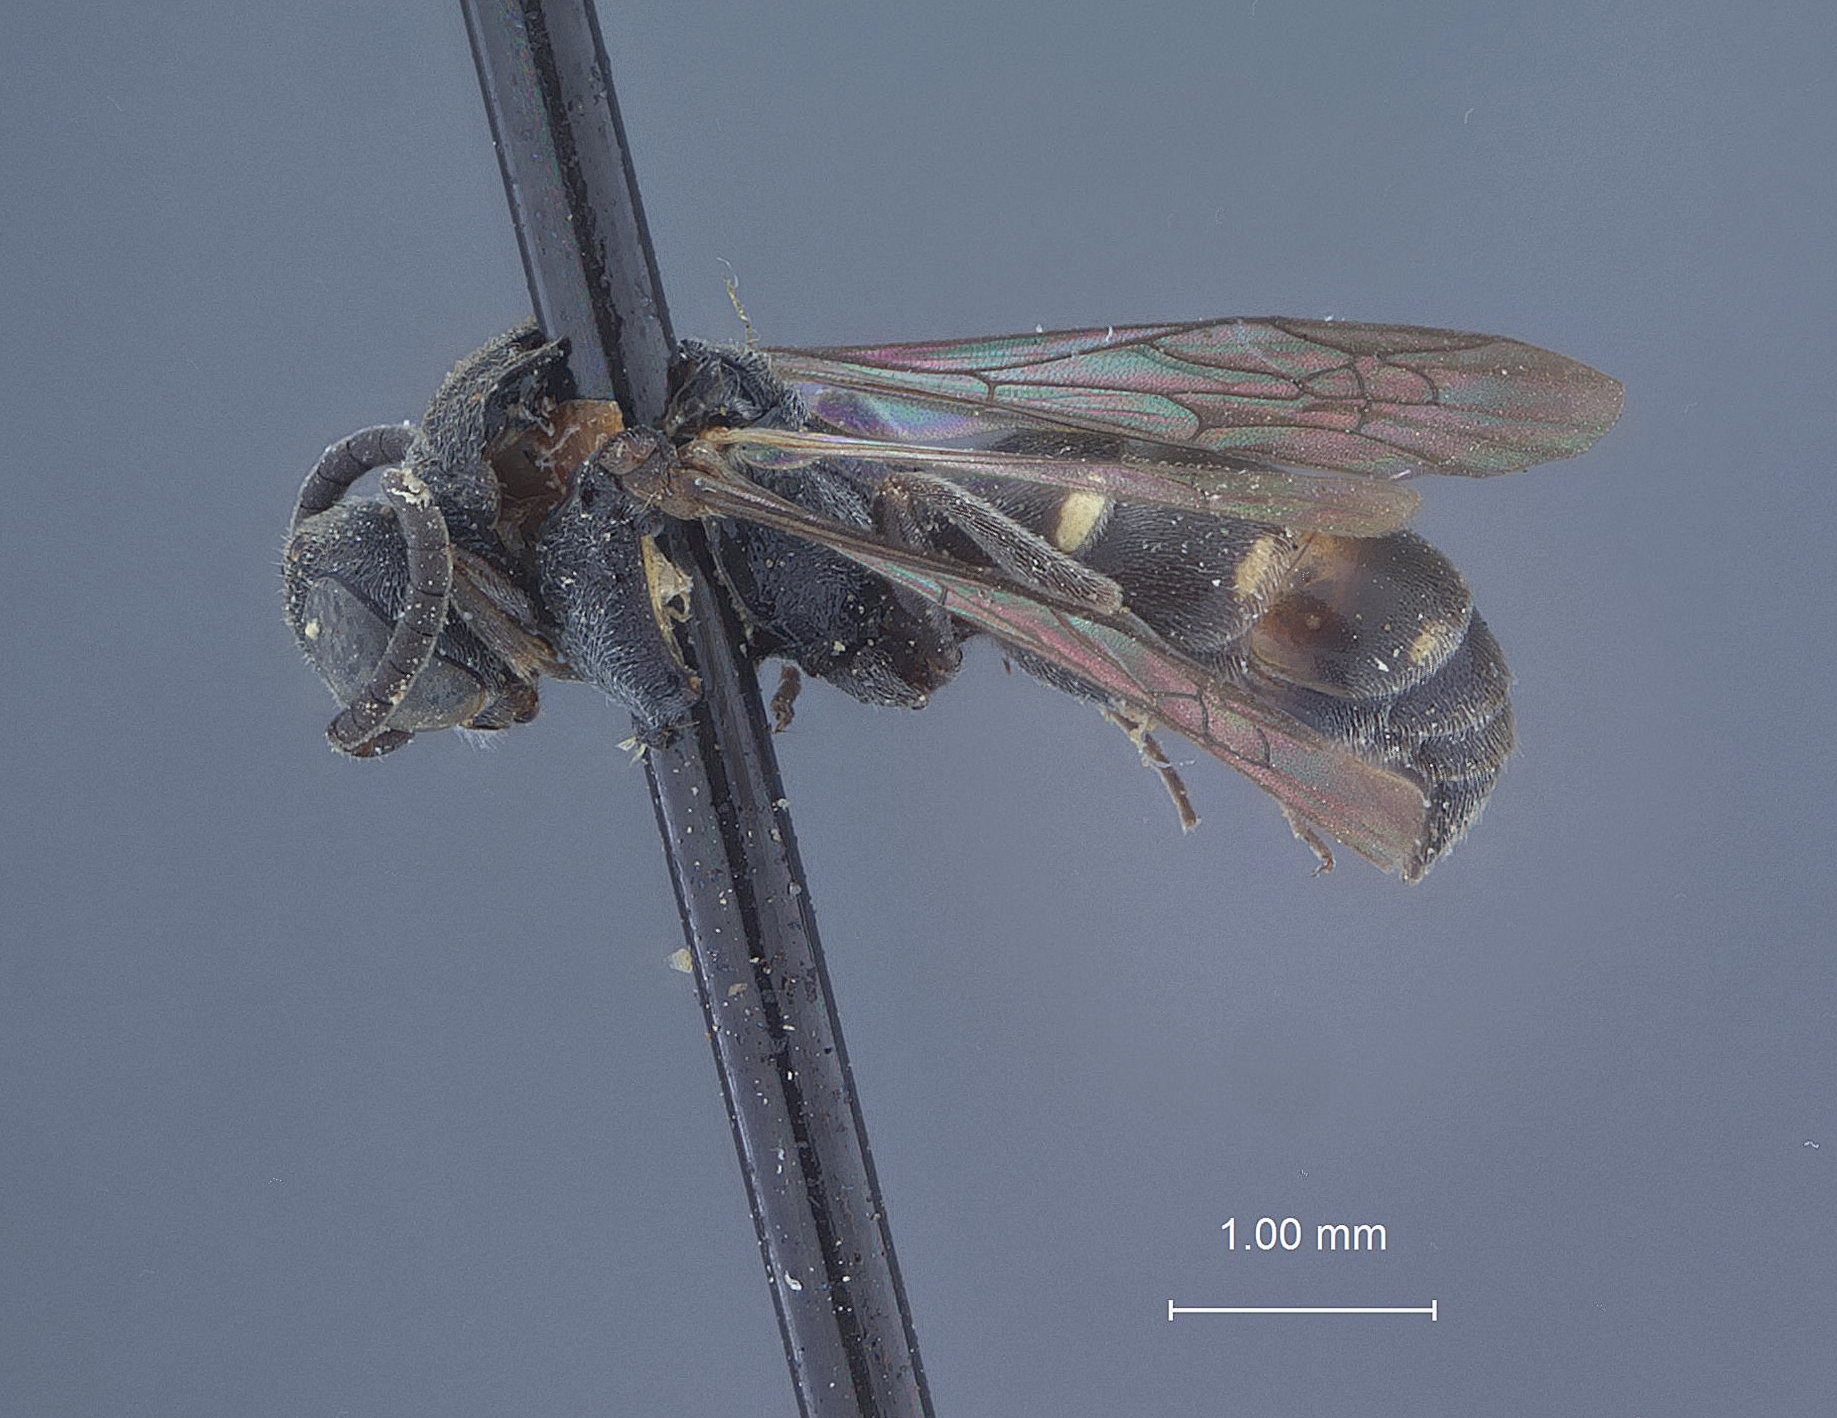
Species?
Nysson minimum
